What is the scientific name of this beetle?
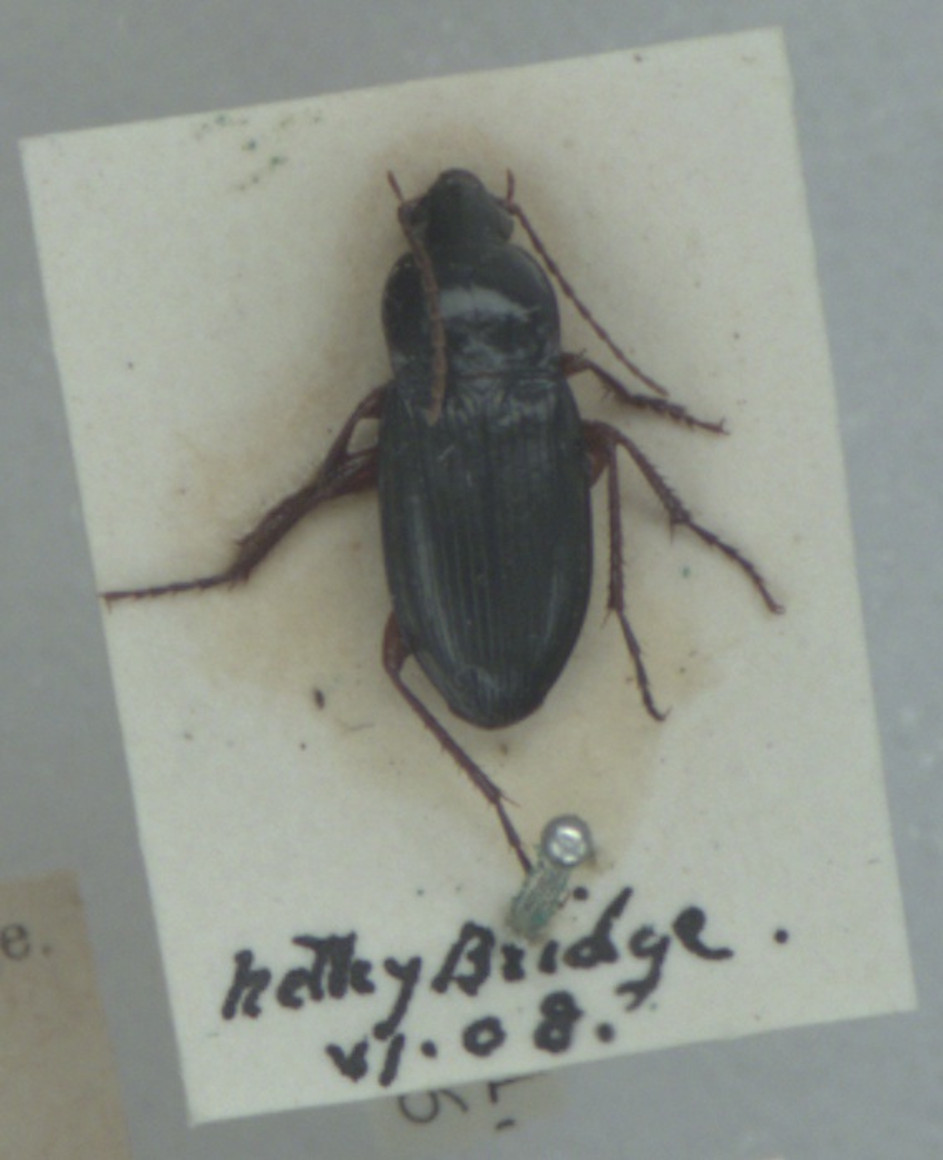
Calathus erratus
